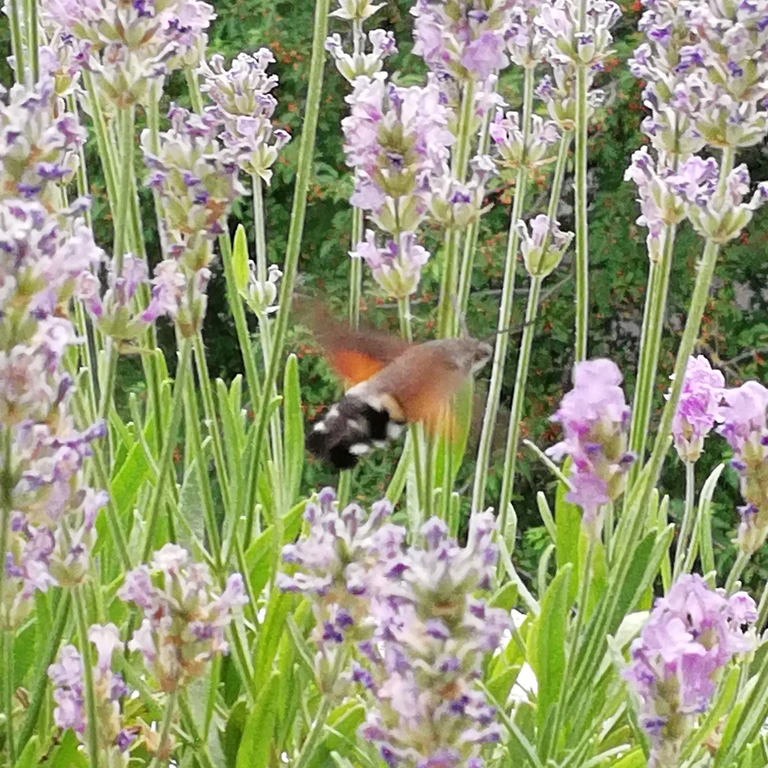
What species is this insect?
Macroglossum stellatarum
